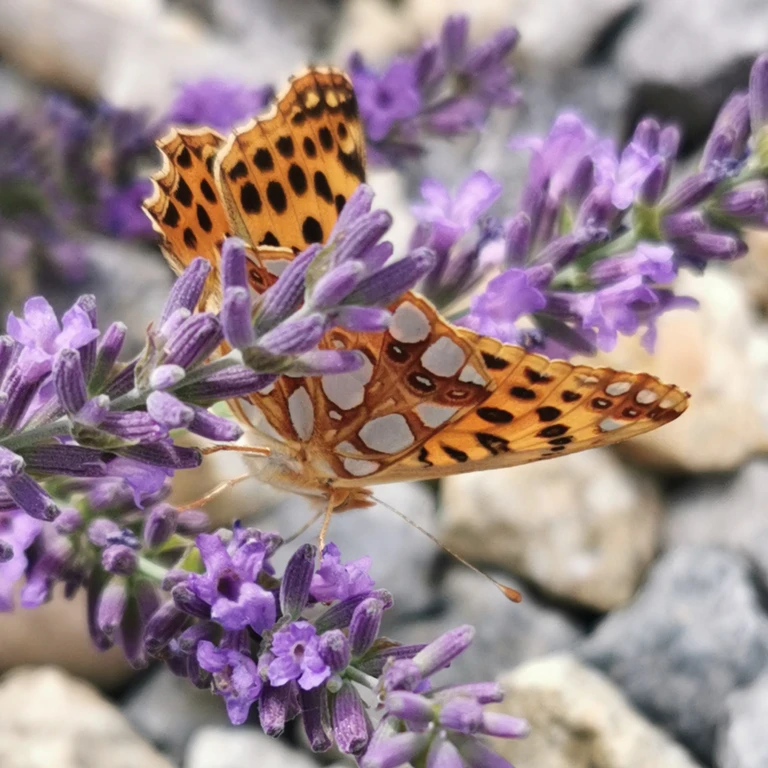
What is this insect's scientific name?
Issoria lathonia
